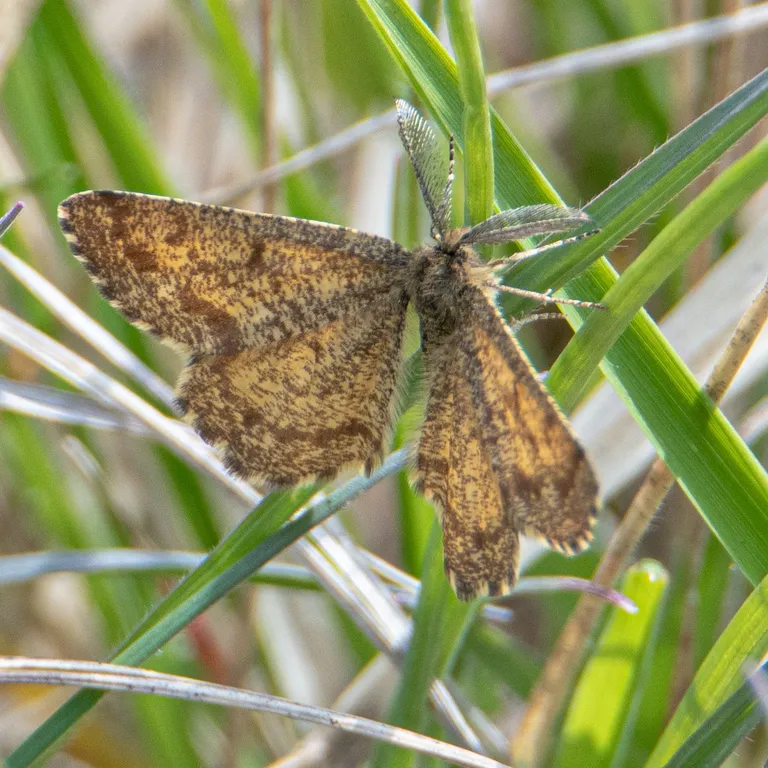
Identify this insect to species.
Ematurga atomaria
